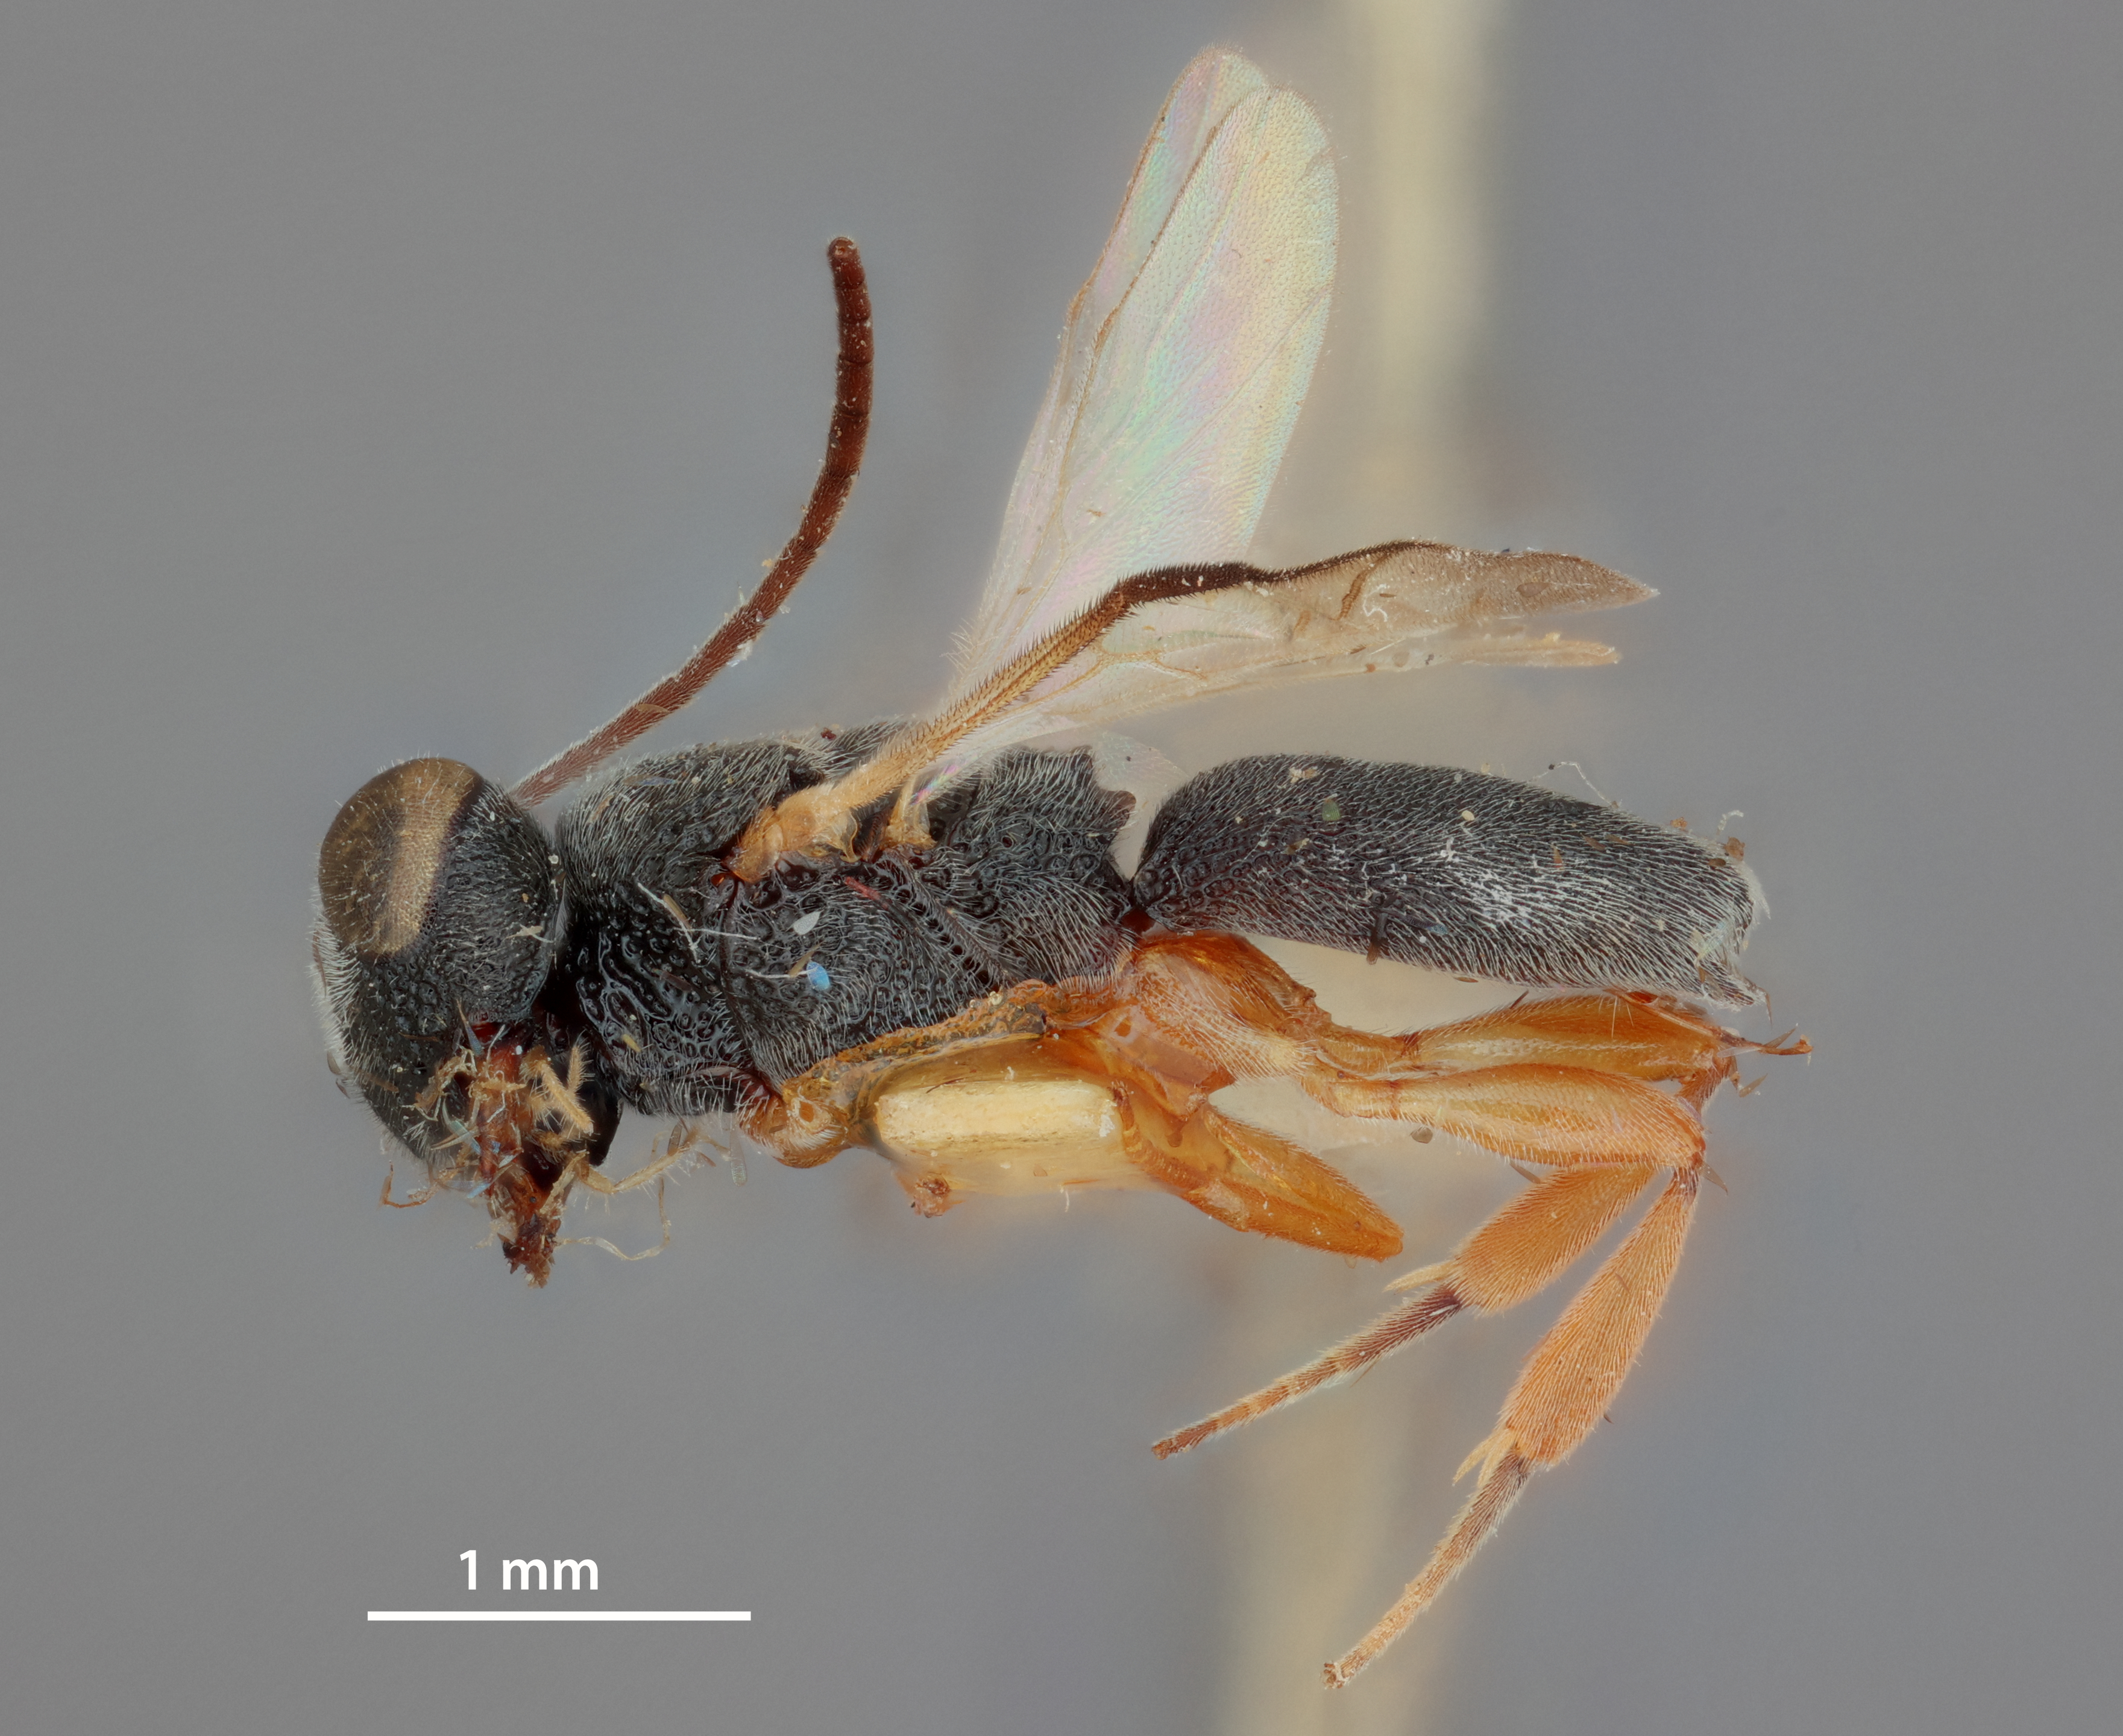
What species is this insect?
Megachelonus uniformis
